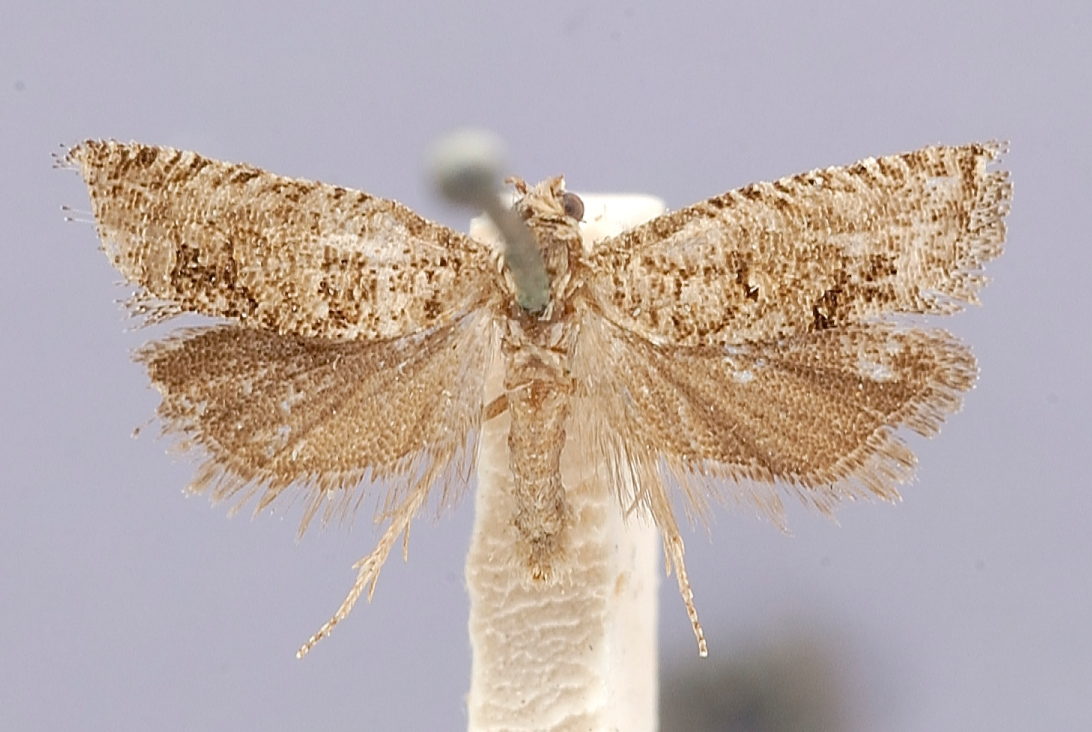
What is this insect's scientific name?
Paedisca passerana
